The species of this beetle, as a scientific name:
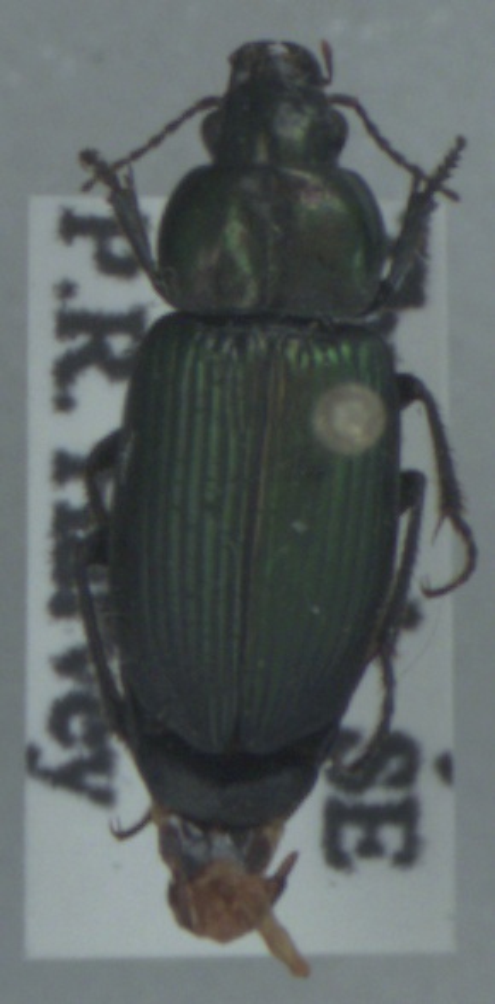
Anisodactylus poeciloides
